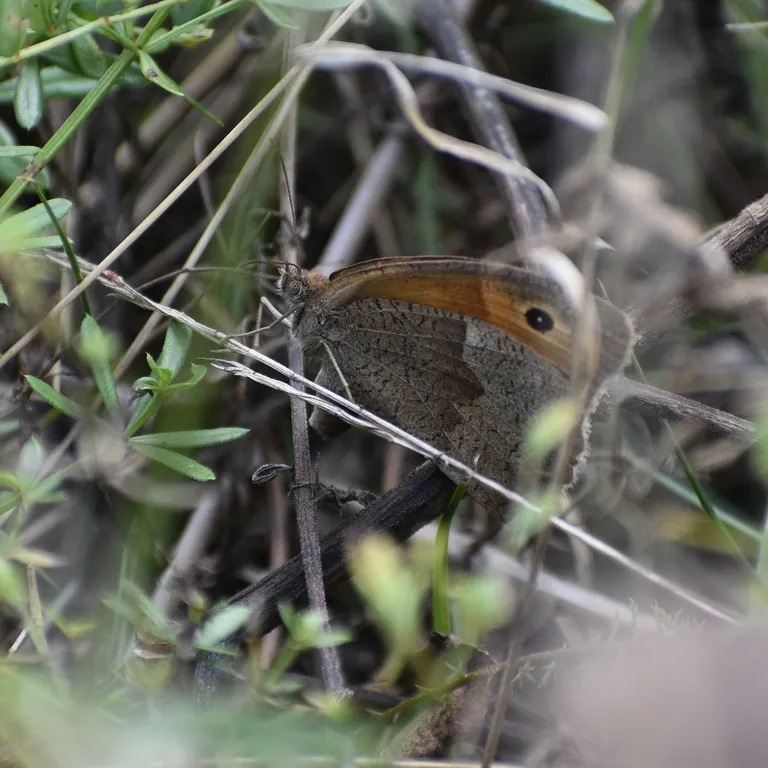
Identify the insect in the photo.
Maniola jurtina
